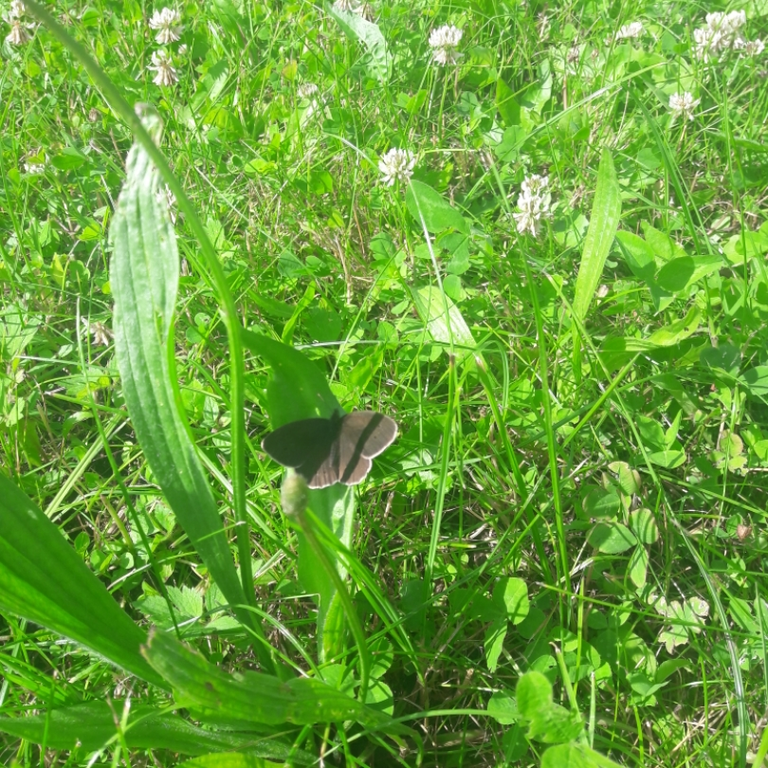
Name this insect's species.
Aphantopus hyperantus
